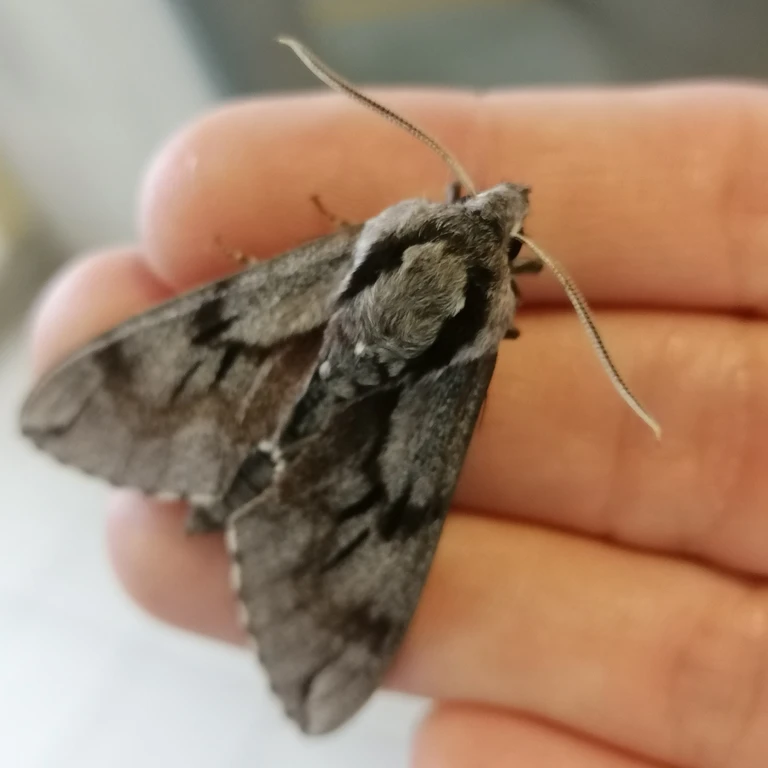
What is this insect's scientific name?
Sphinx pinastri
